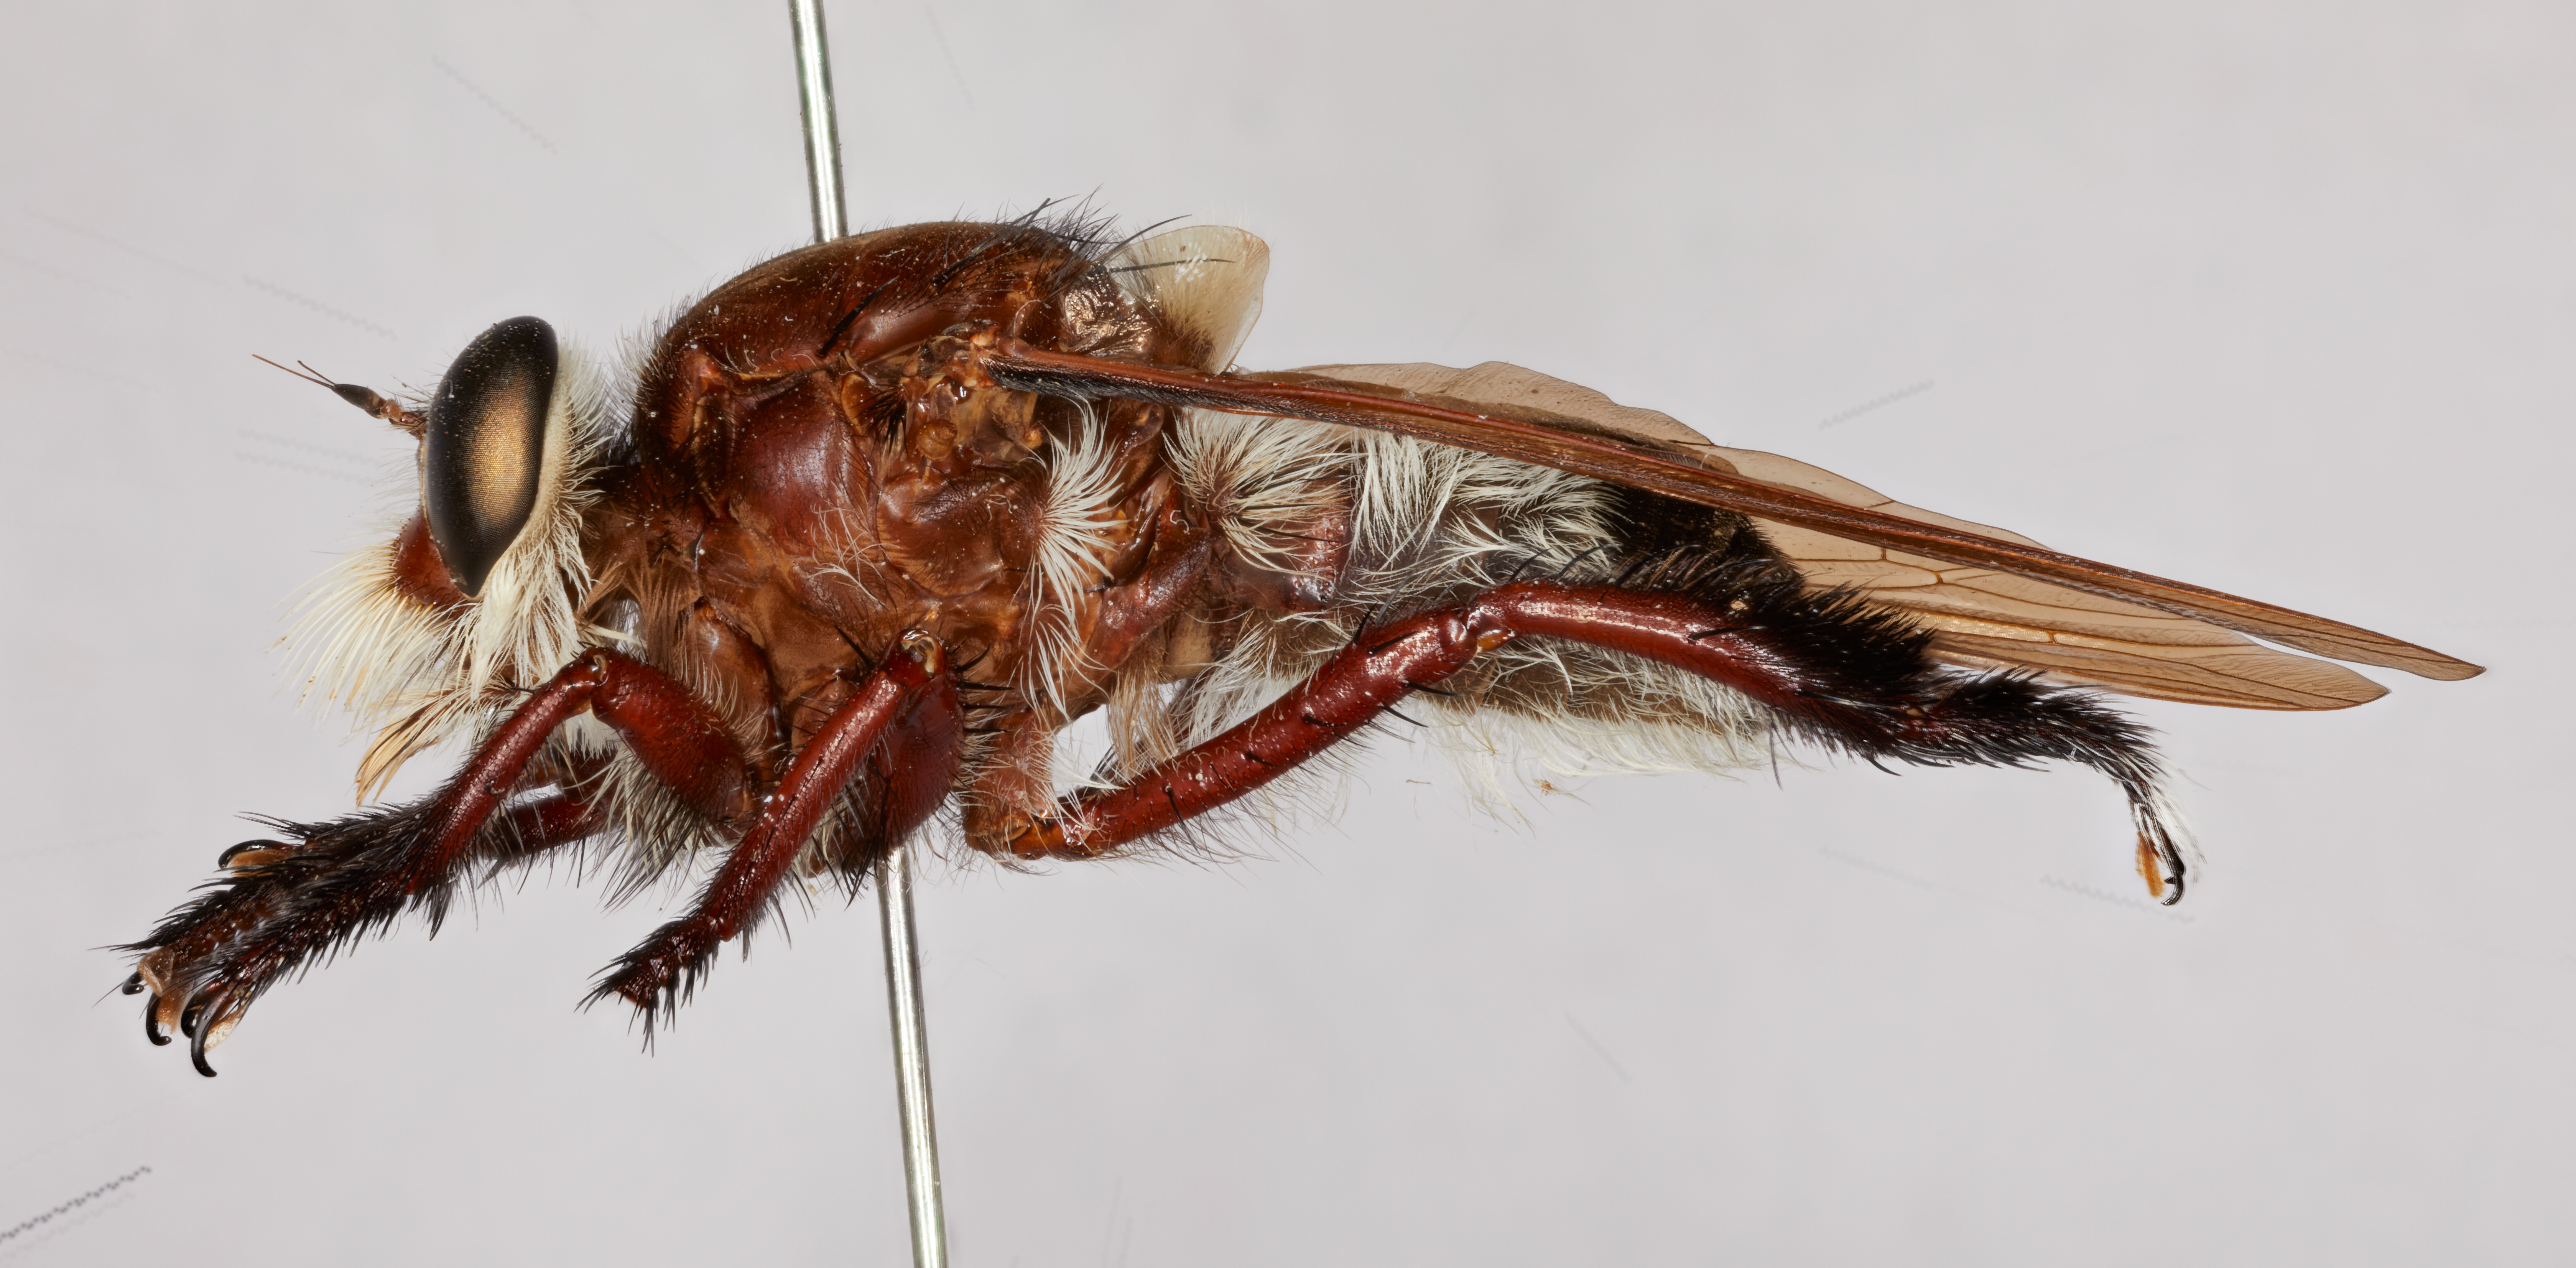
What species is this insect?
Mallophora bellengeri
